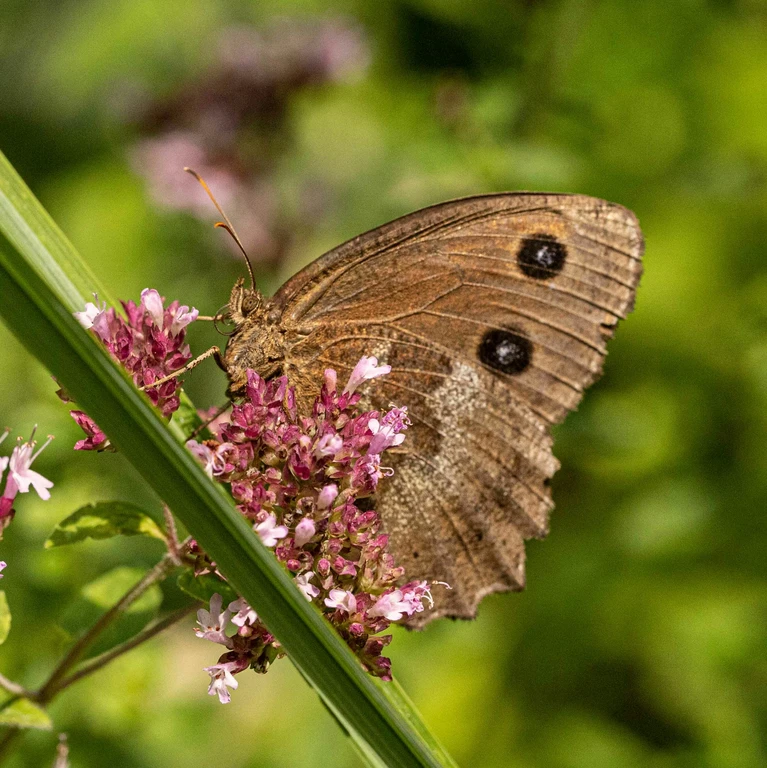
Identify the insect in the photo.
Minois dryas
